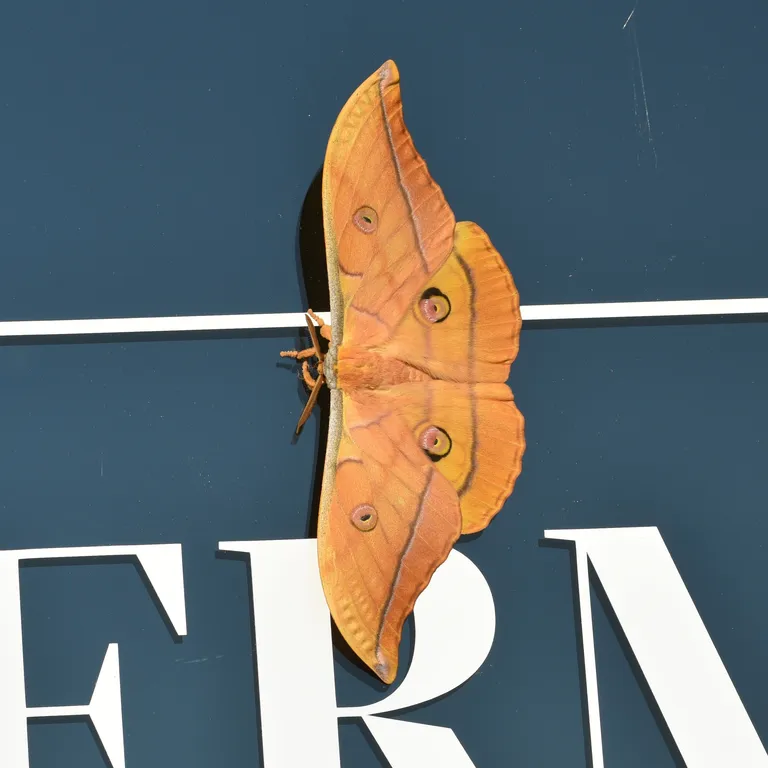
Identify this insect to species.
Antheraea yamamai
